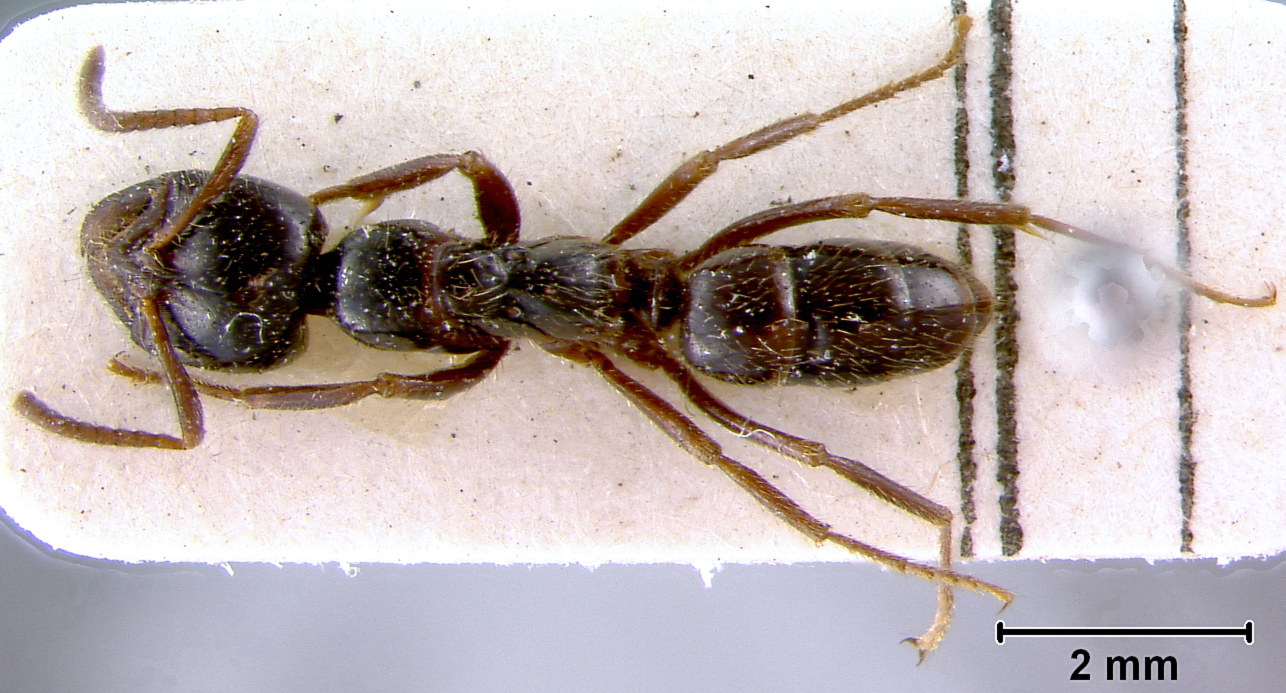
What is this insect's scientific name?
Leptogenys breviceps
